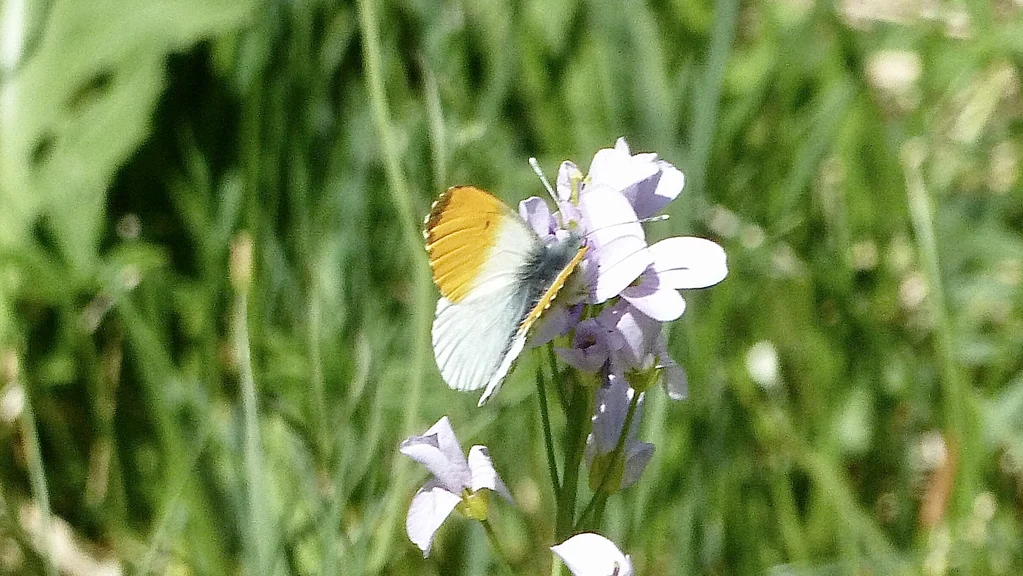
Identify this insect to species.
Anthocharis cardamines
